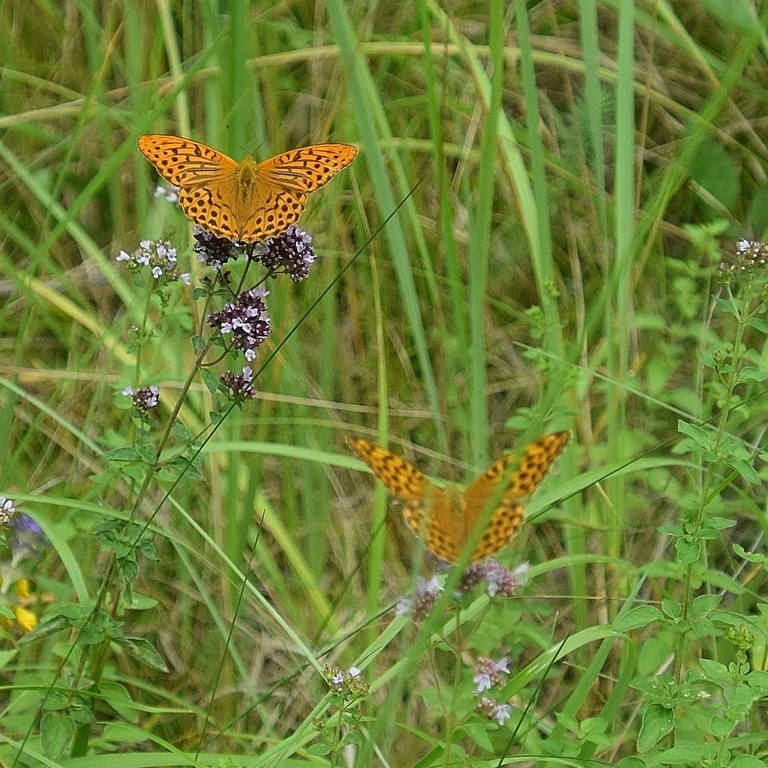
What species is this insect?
Argynnis paphia
